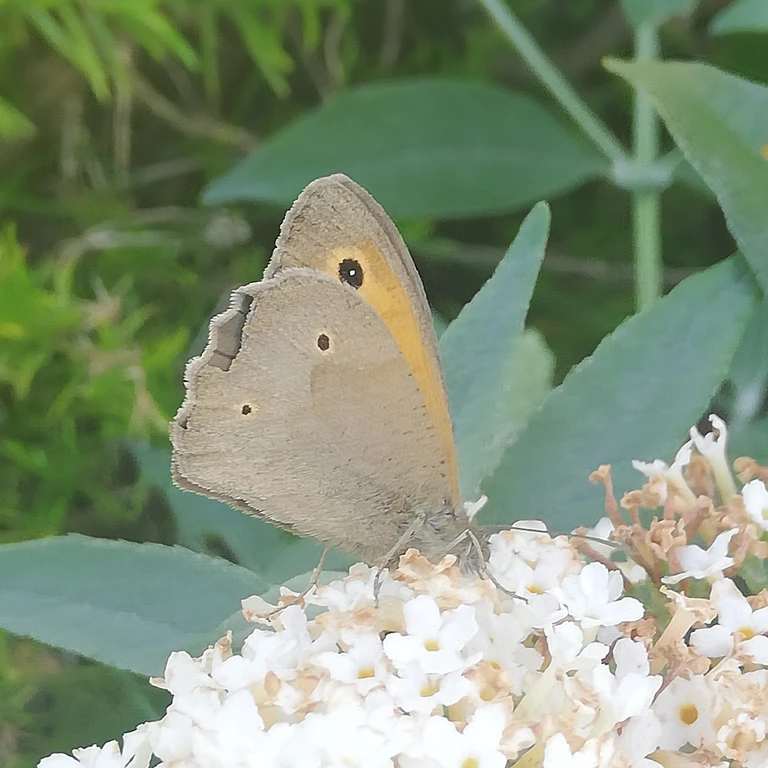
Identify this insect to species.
Maniola jurtina
